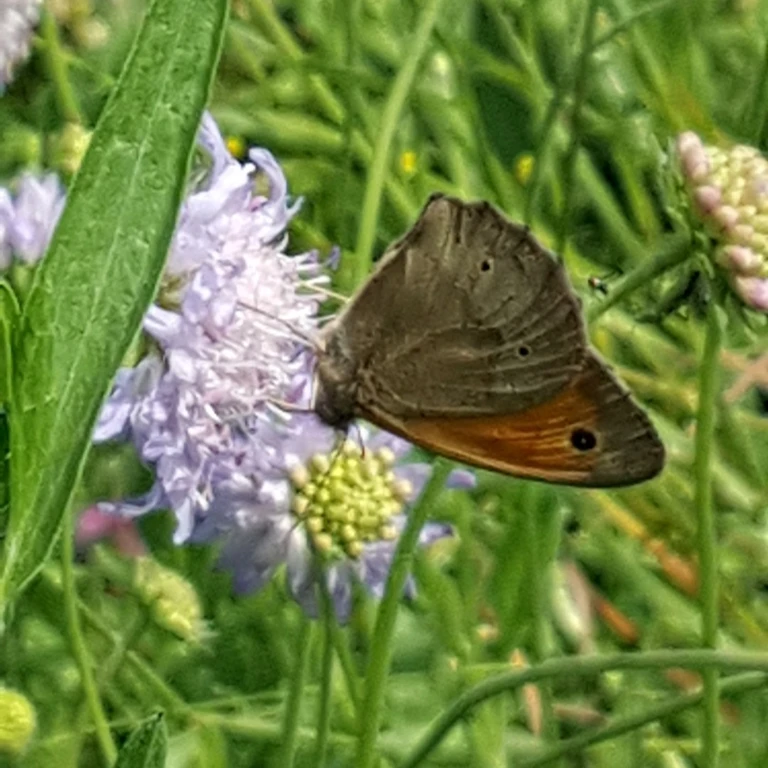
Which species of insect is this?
Maniola jurtina
